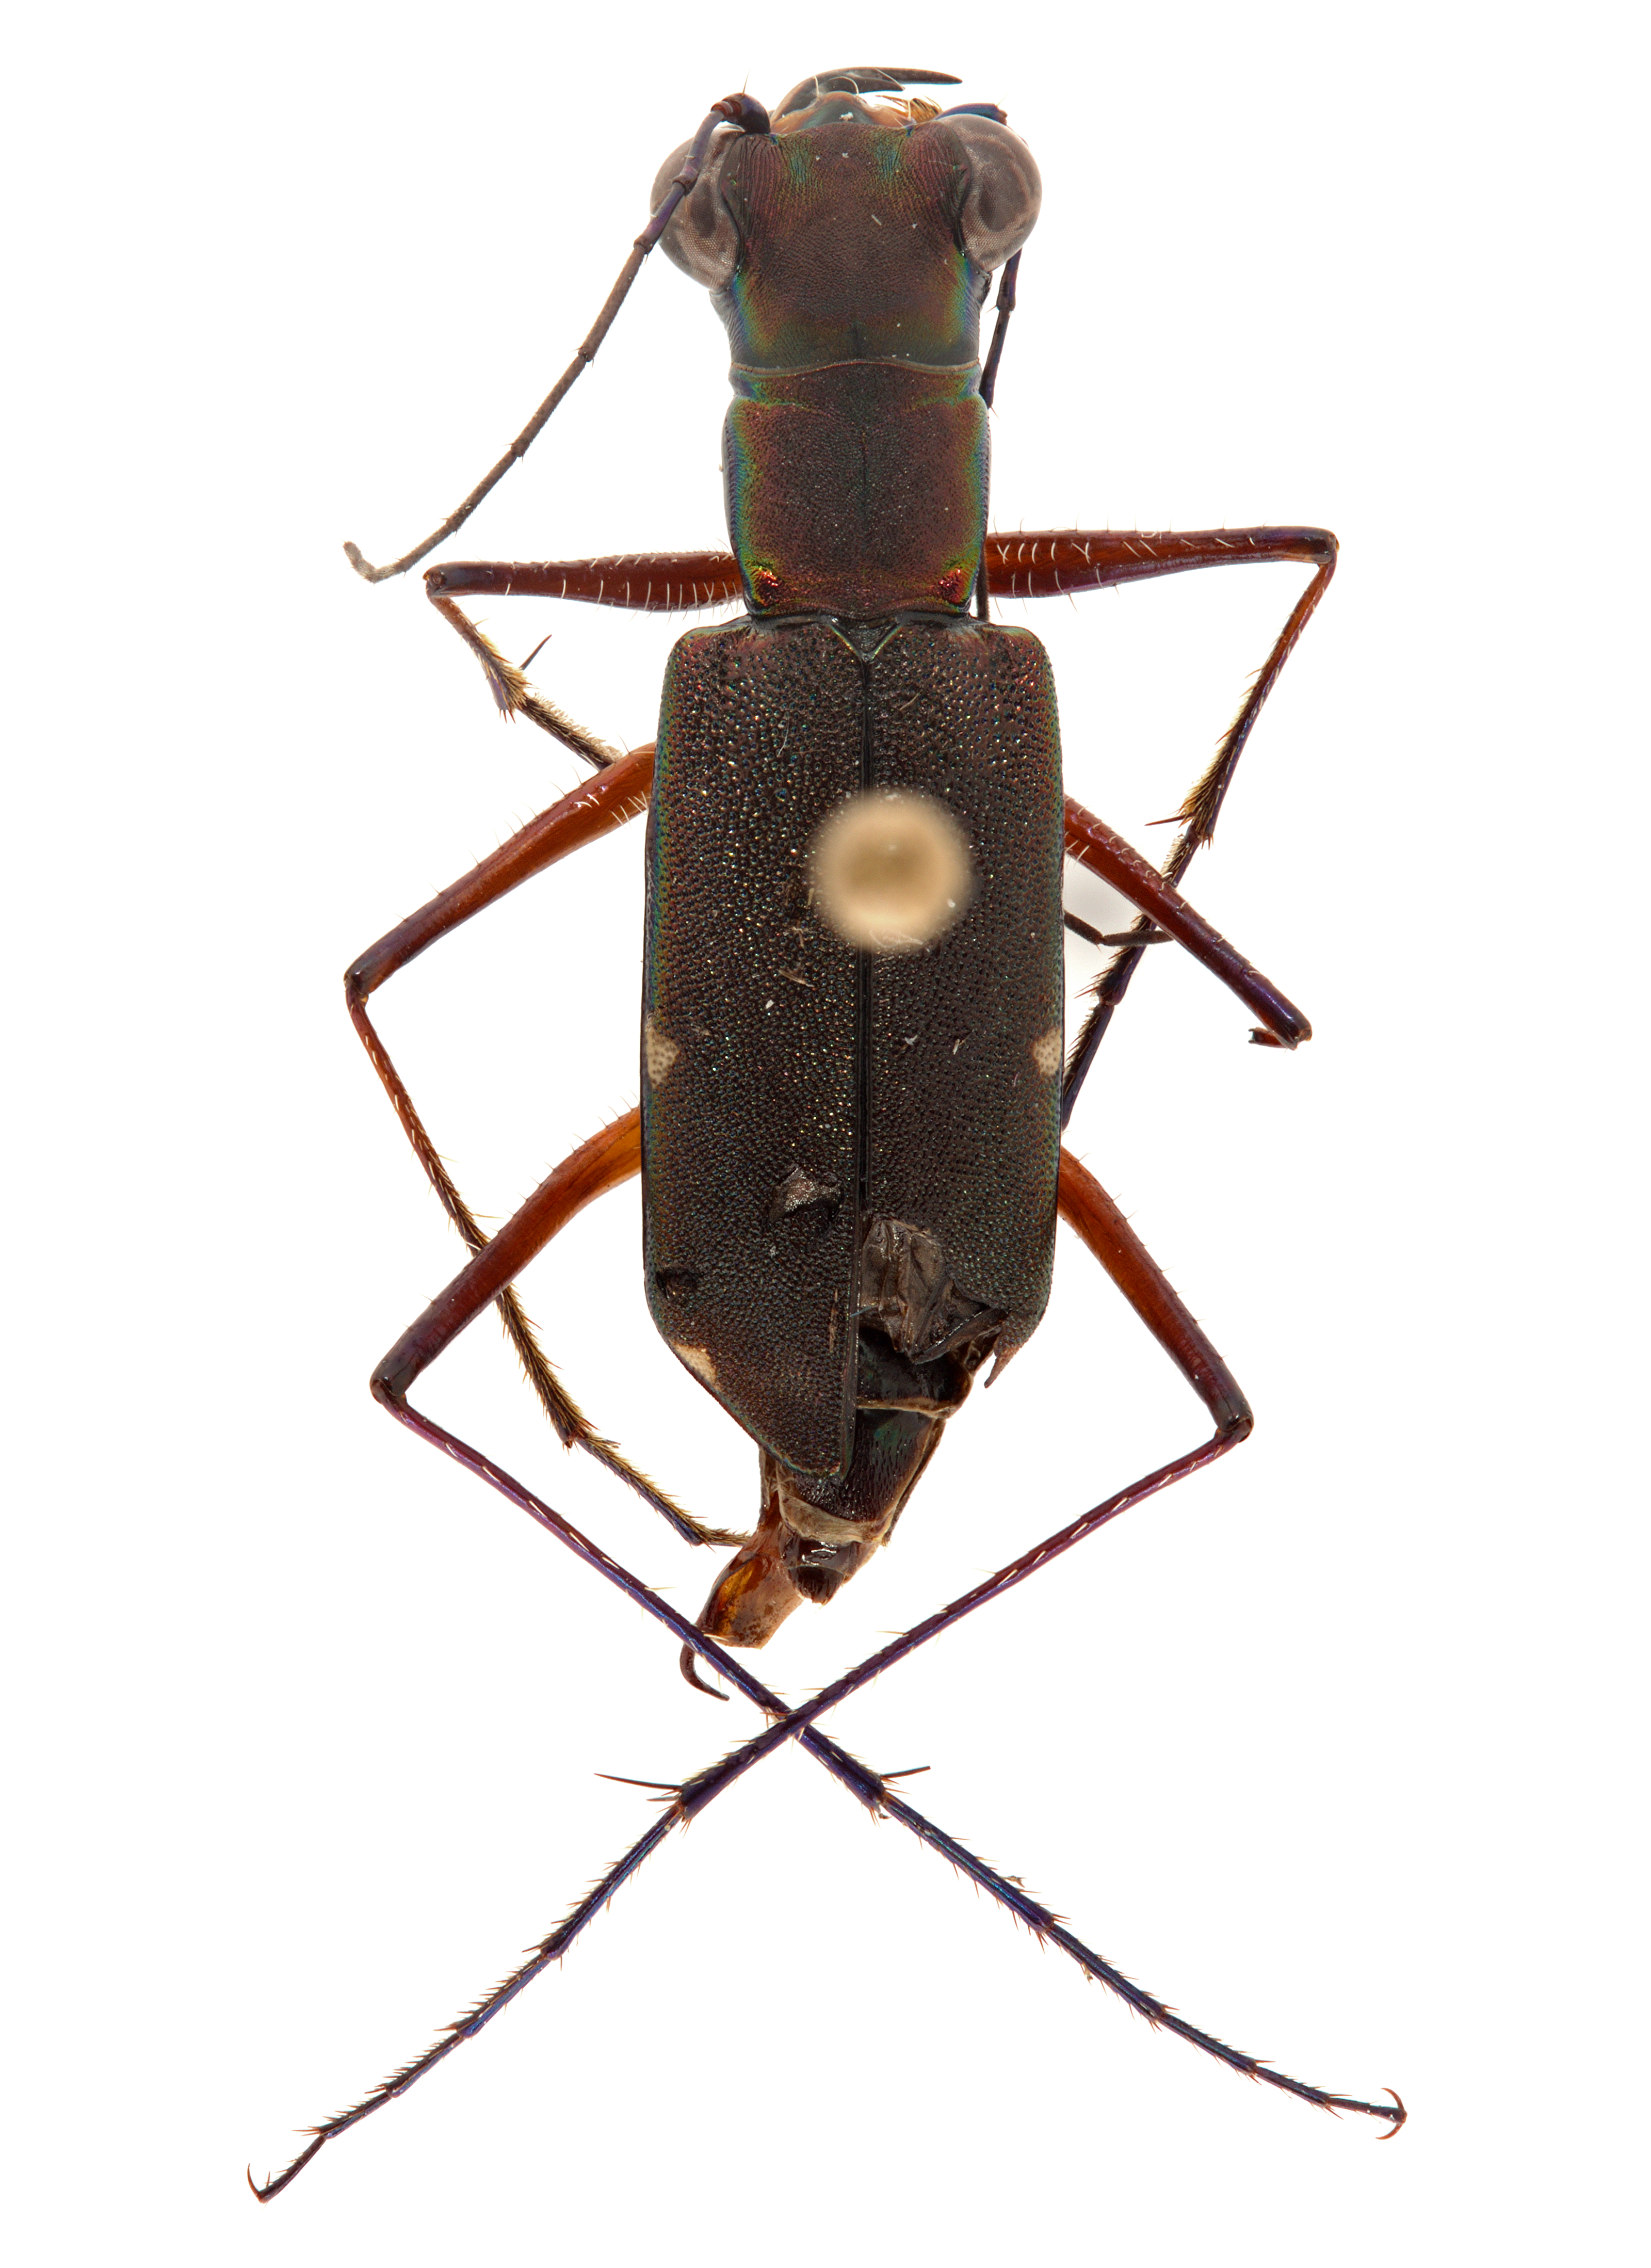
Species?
Odontocheila confusa
